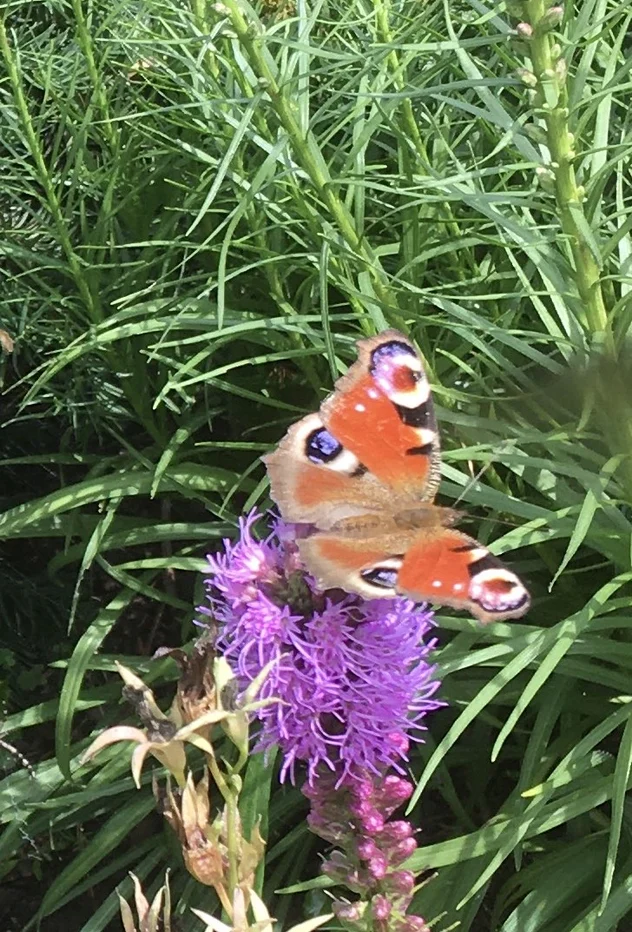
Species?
Aglais io
